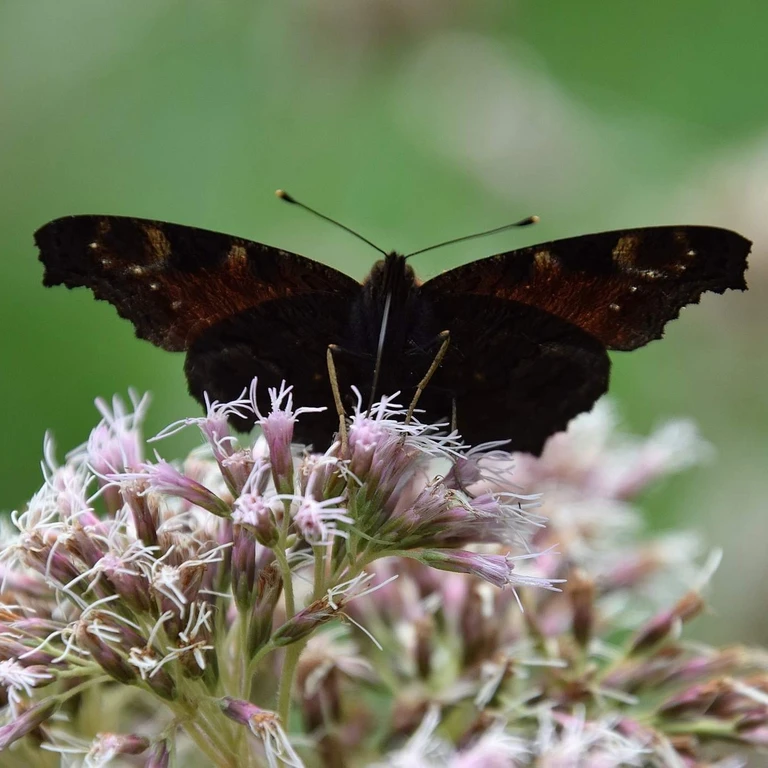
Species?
Aglais io
